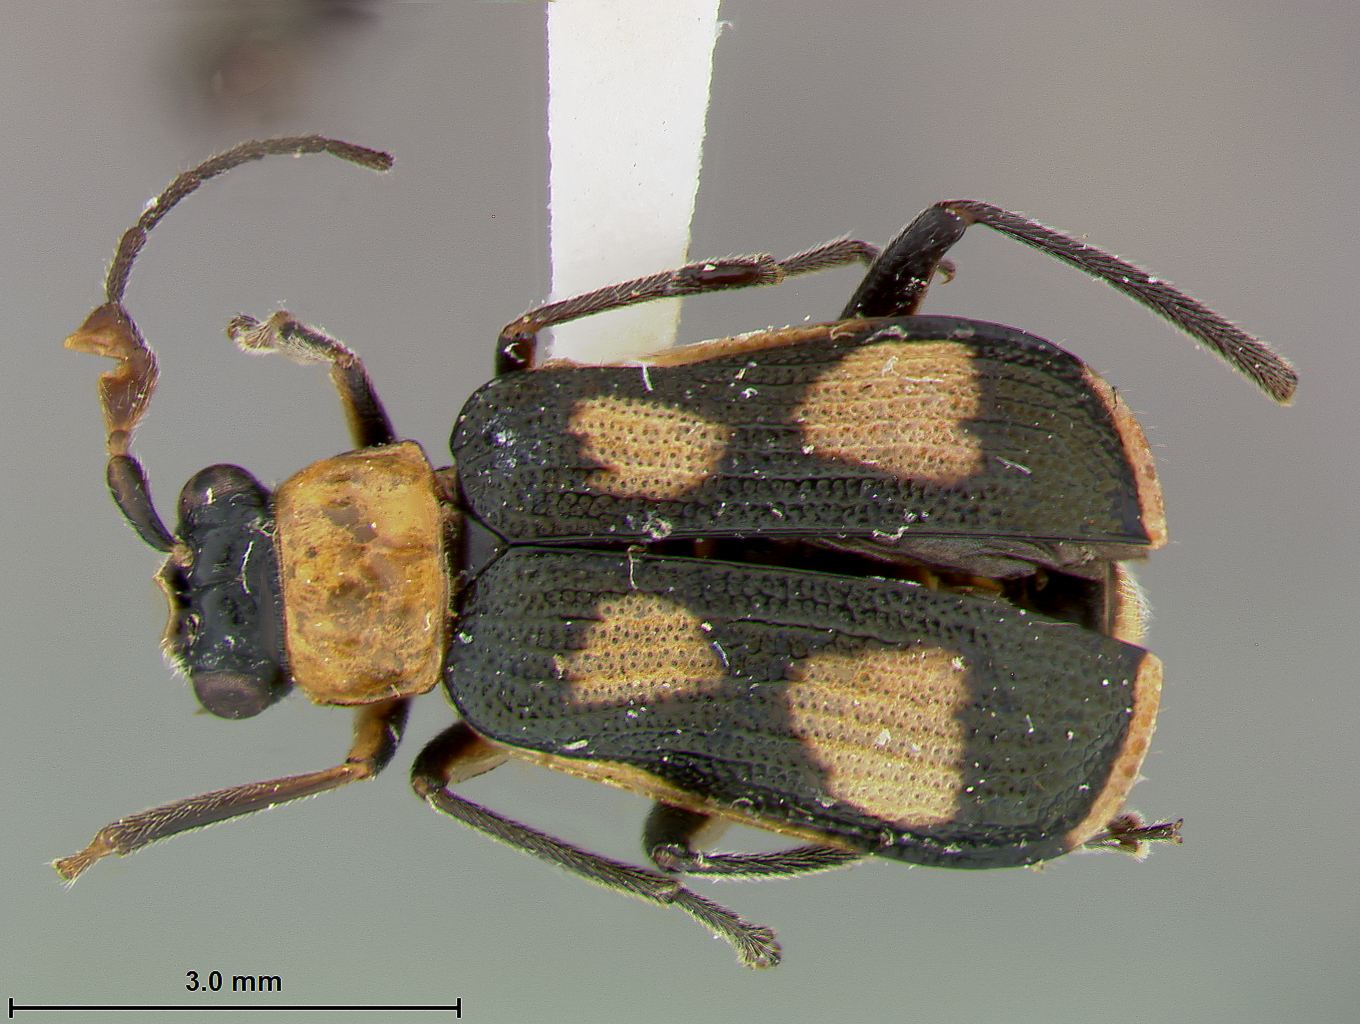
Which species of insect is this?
Eccoptopsis quadrimaculata
